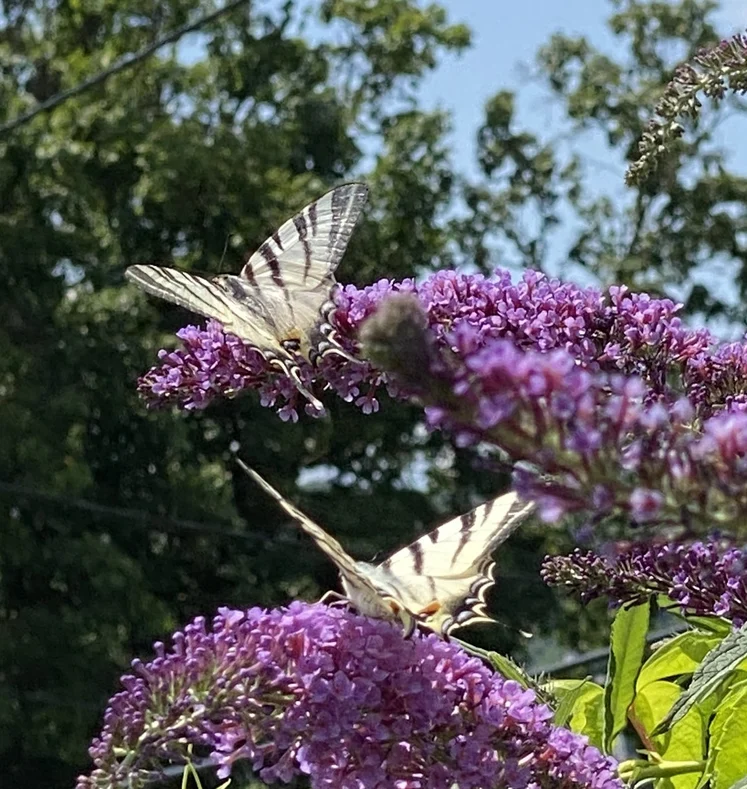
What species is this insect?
Iphiclides podalirius
